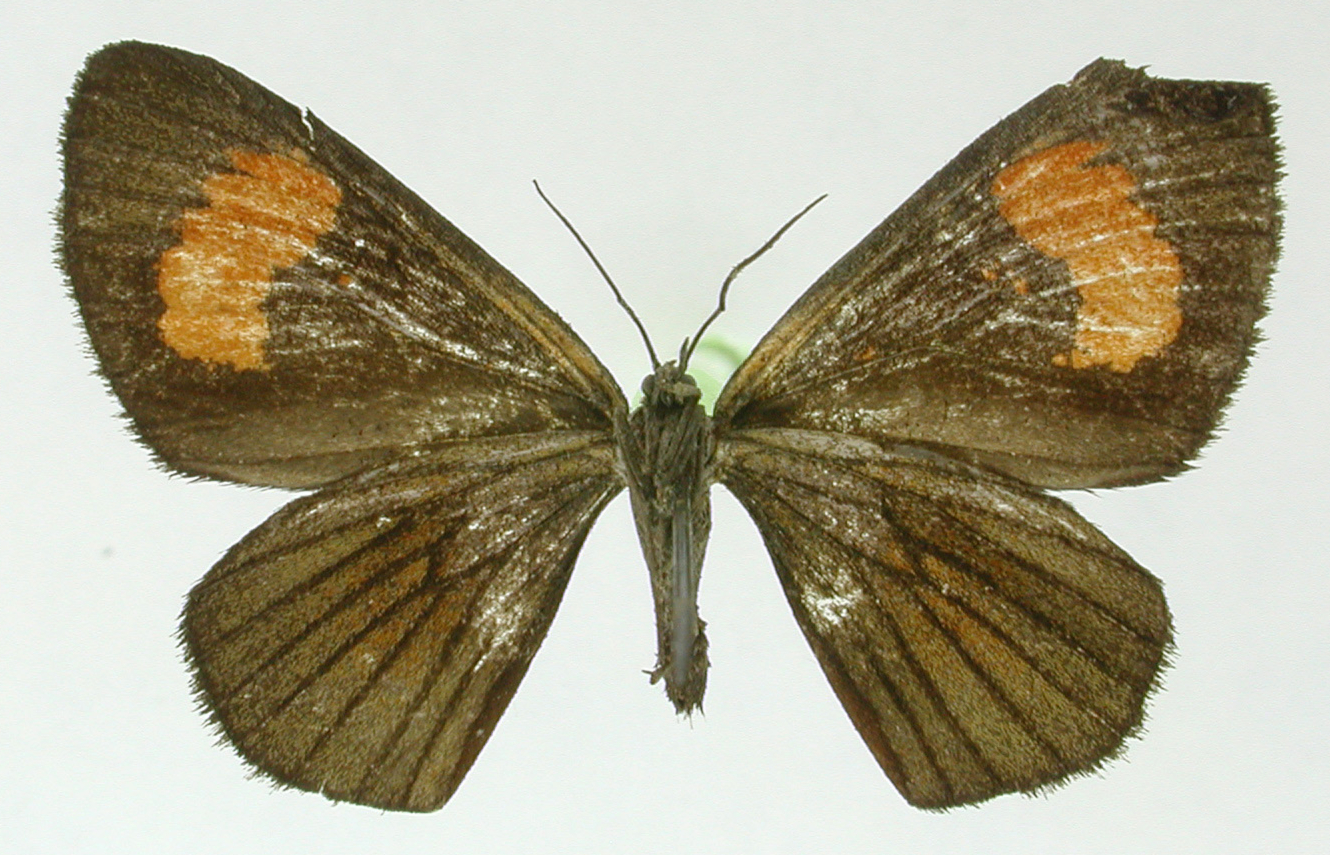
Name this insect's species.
Mimomanes theclata
